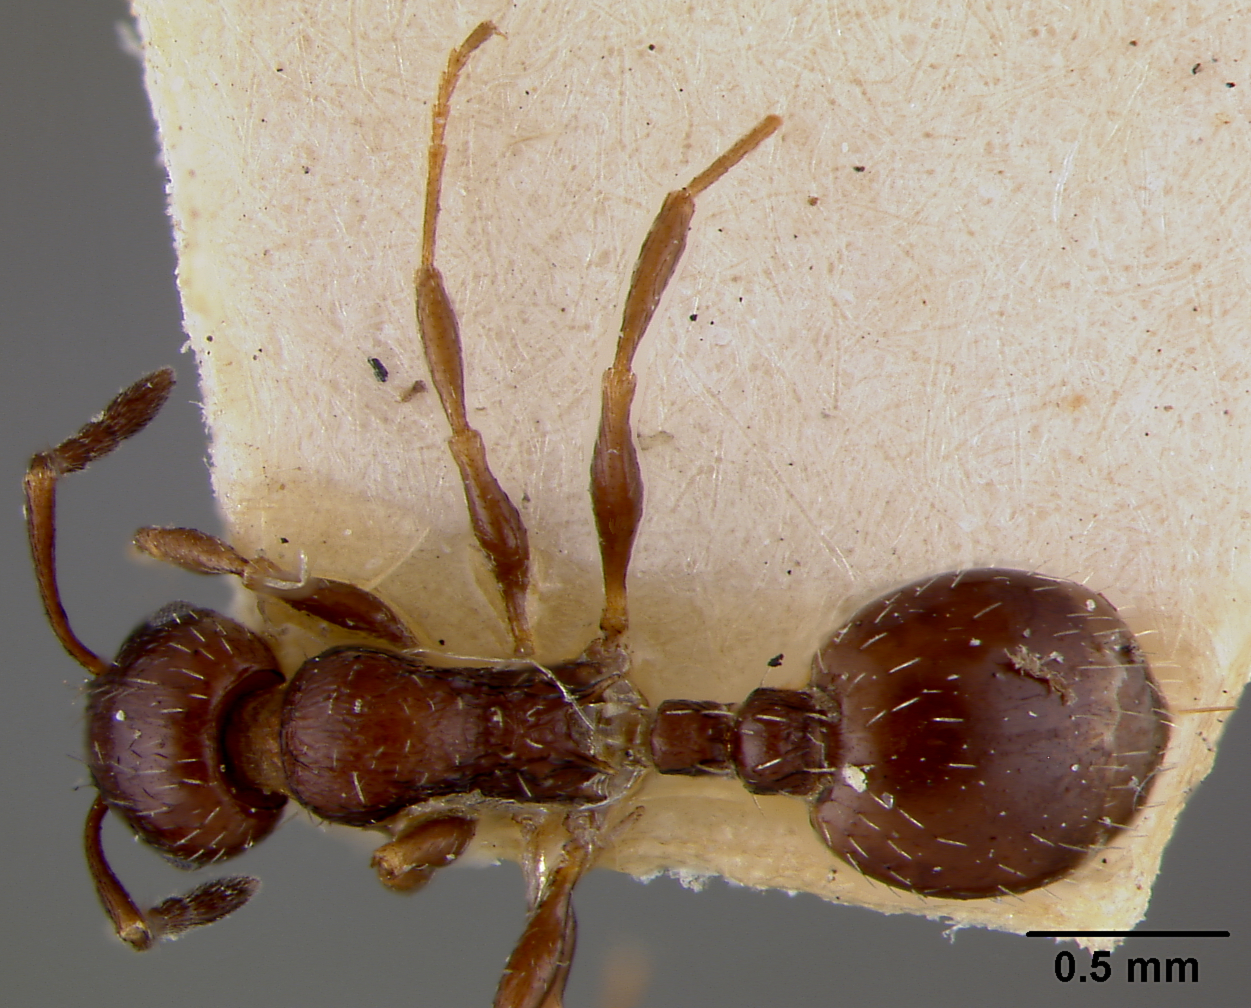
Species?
Leptothorax nigrita
